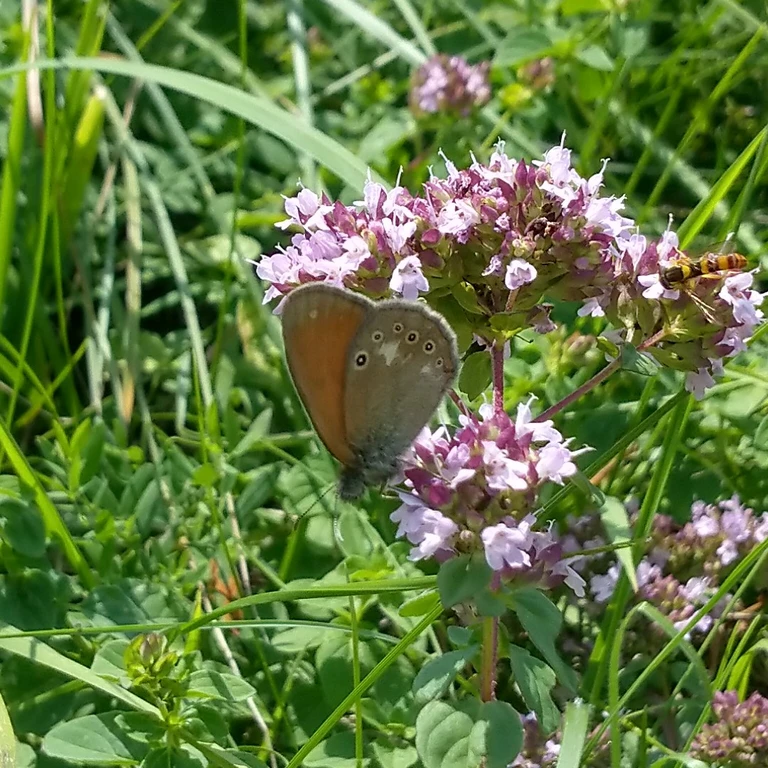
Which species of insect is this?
Coenonympha glycerion (also Coenonympha iphis)
